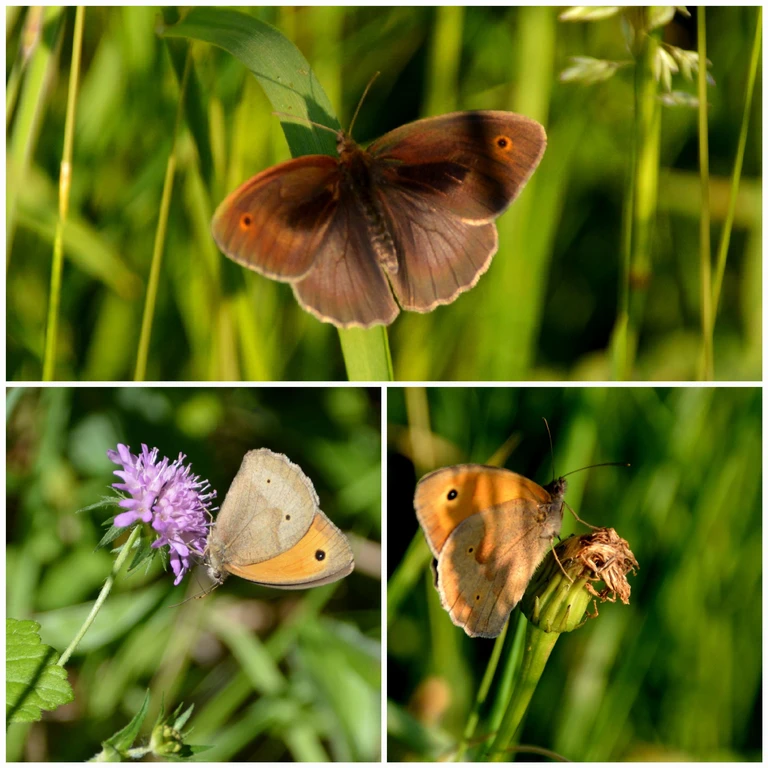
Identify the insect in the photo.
Maniola jurtina
